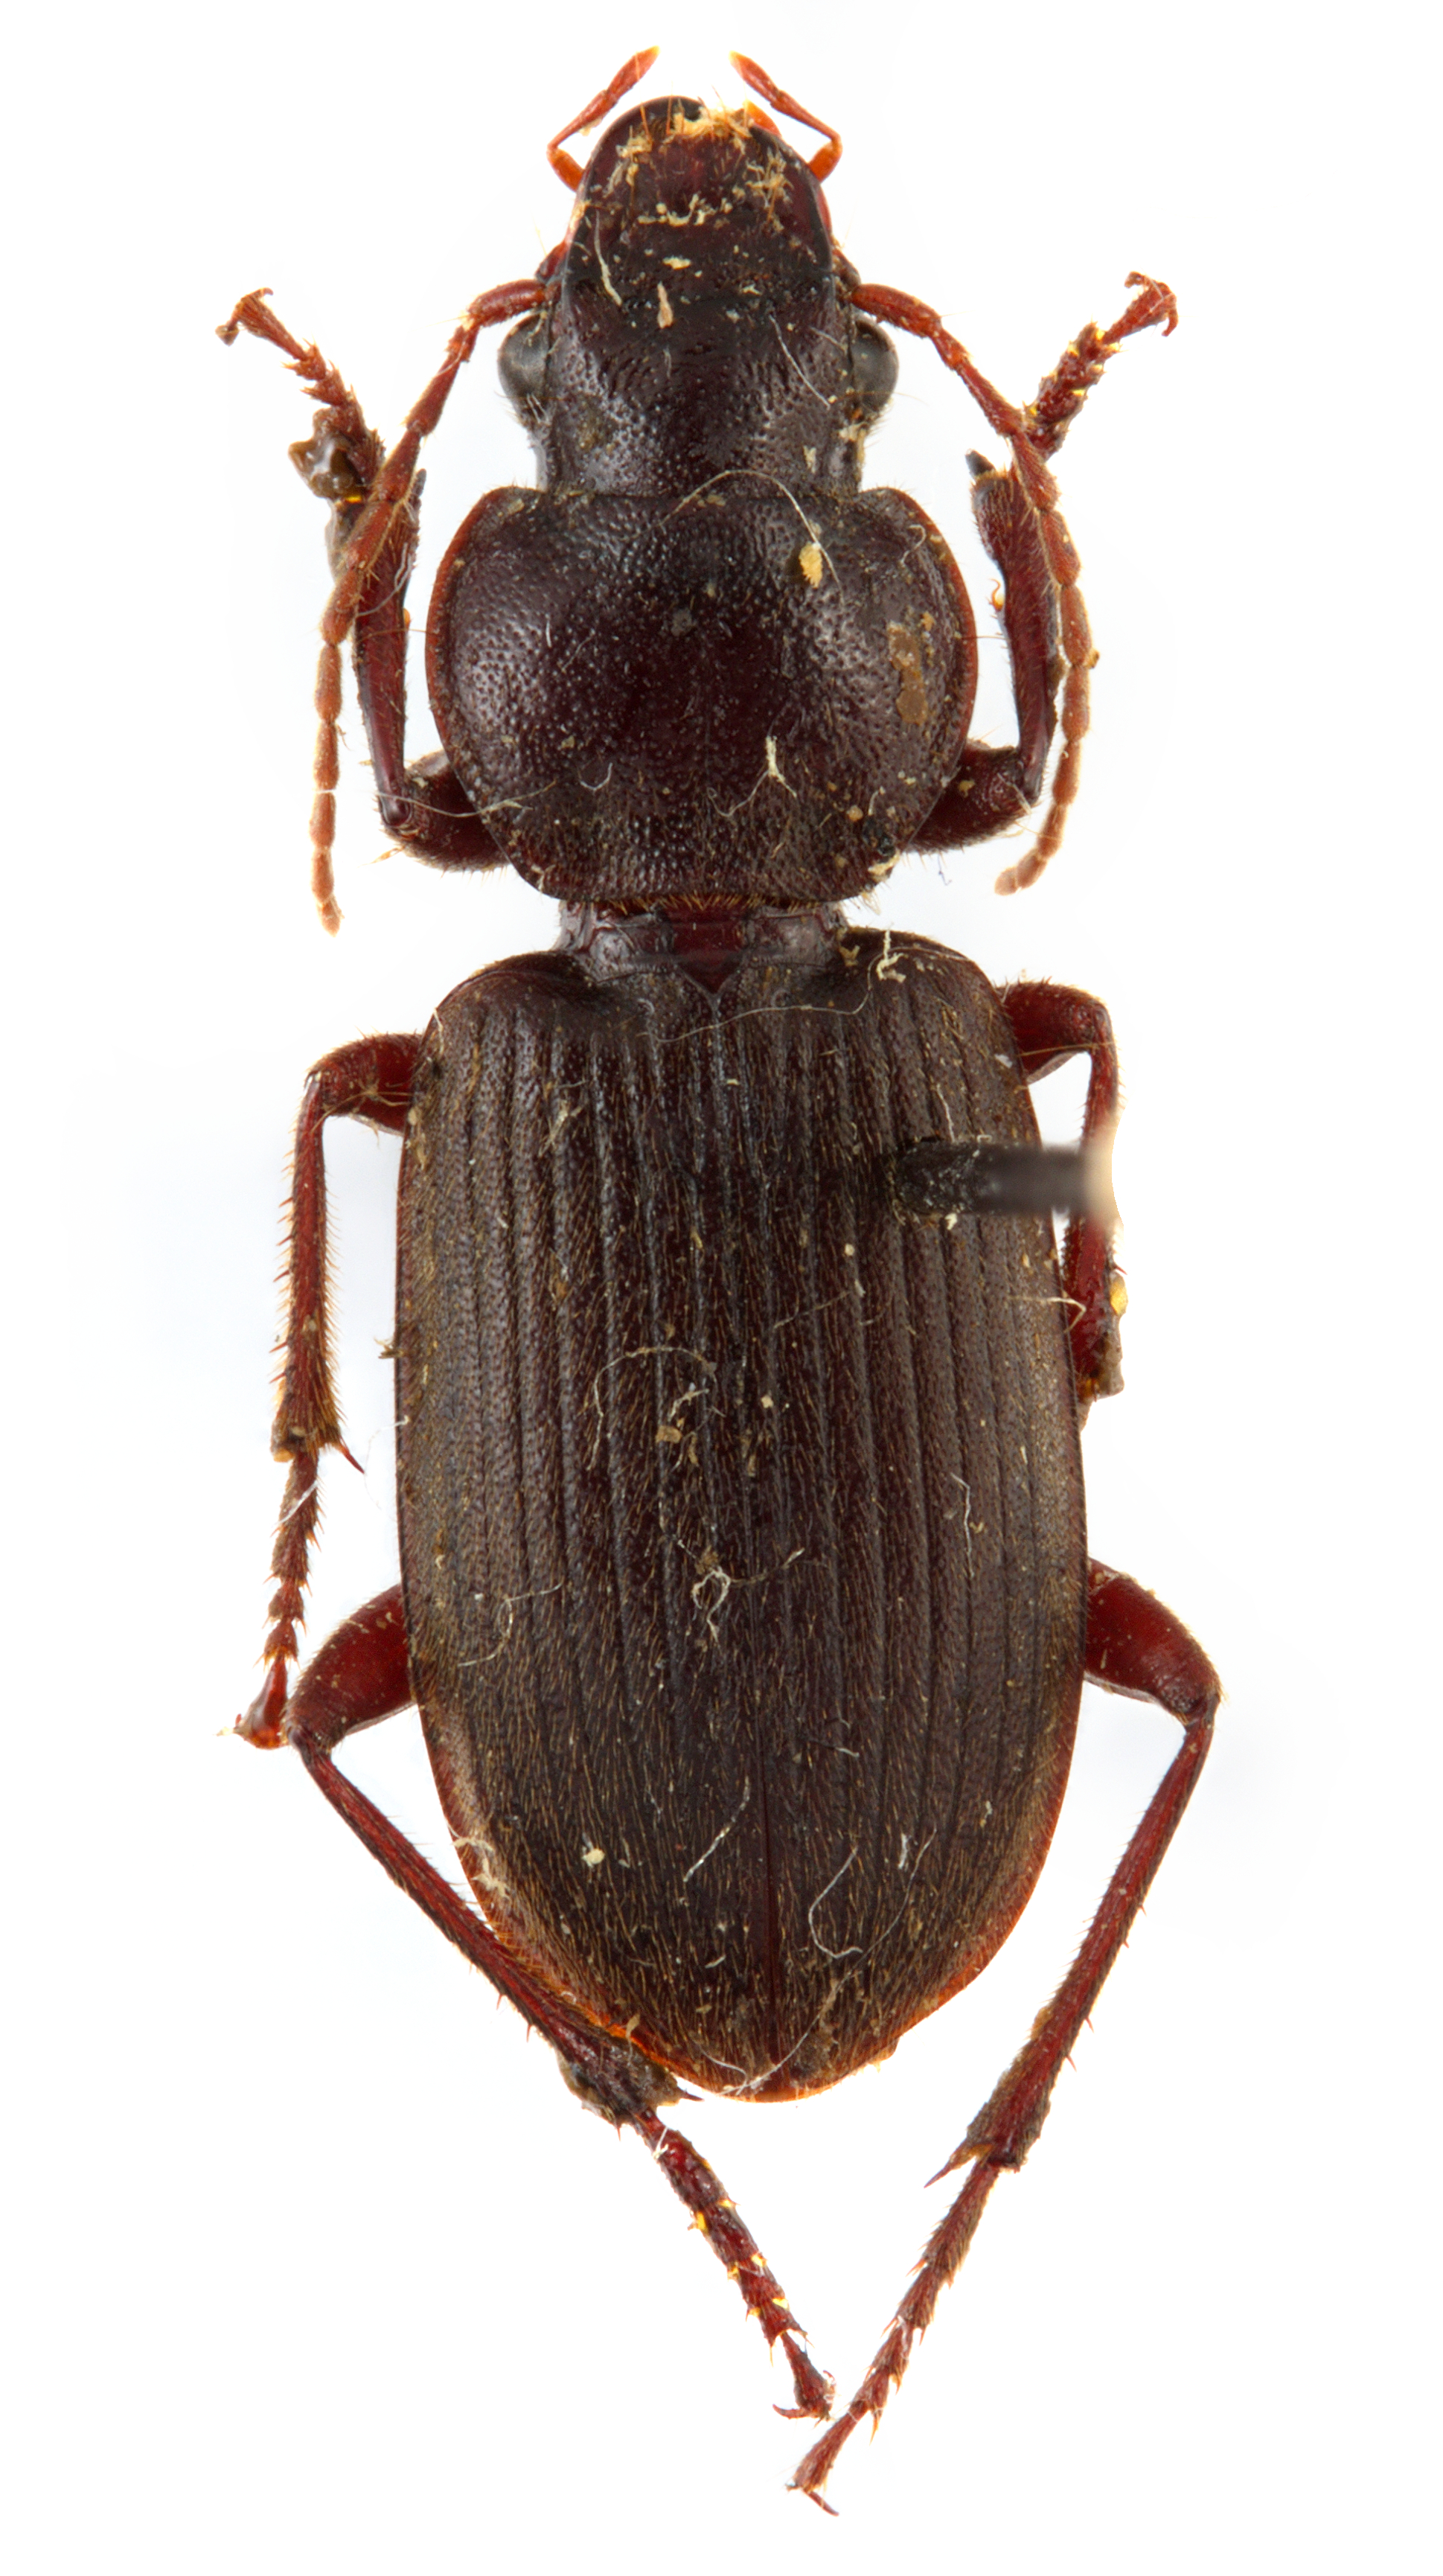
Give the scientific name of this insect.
Scybalicus oblongiusculus
